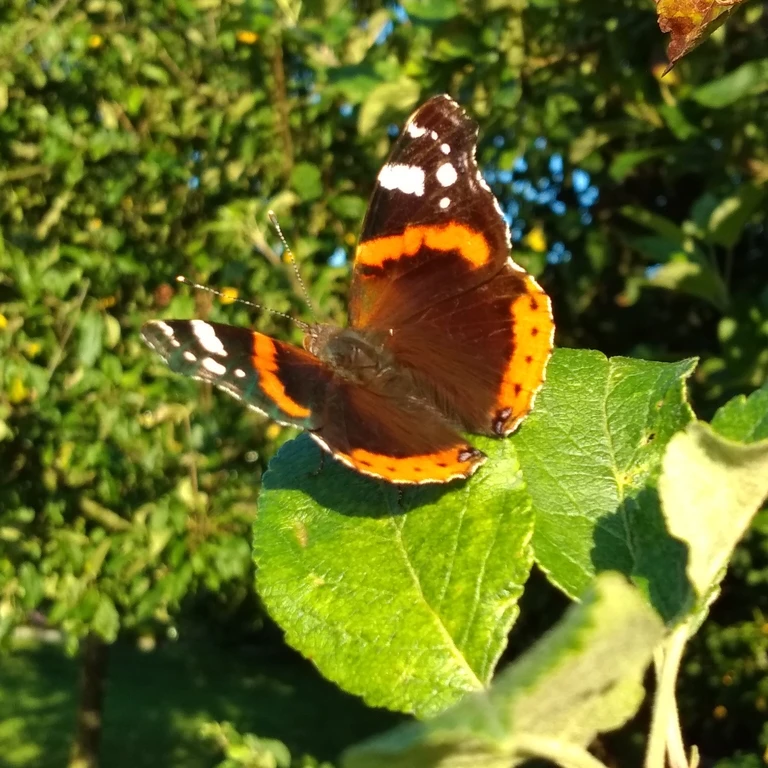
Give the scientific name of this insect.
Vanessa atalanta
